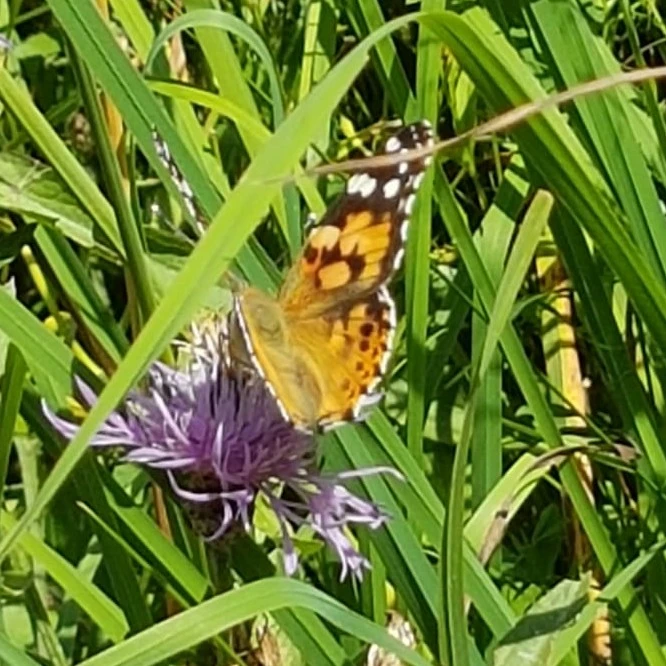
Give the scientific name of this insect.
Vanessa cardui
